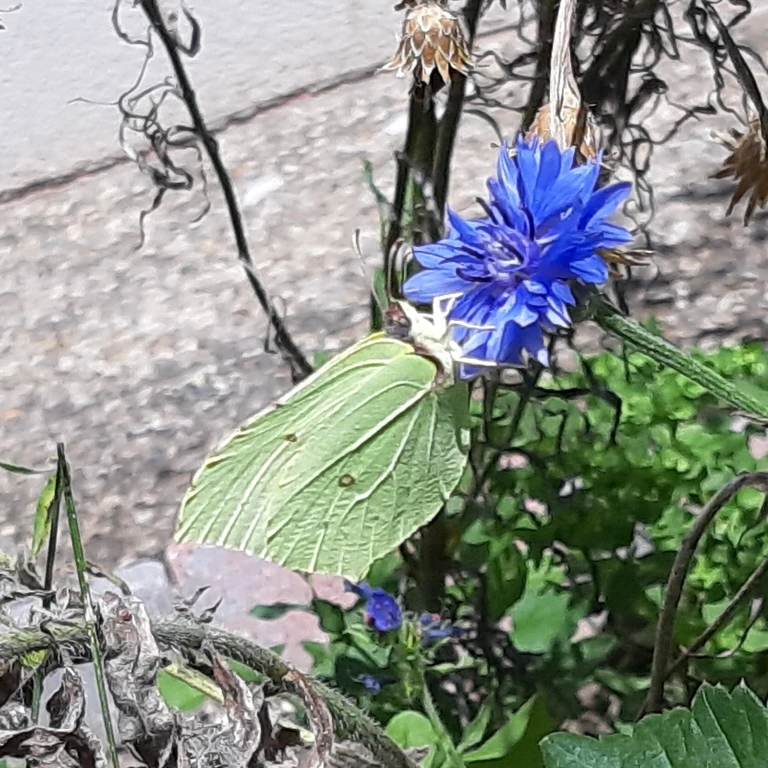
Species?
Gonepteryx rhamni
